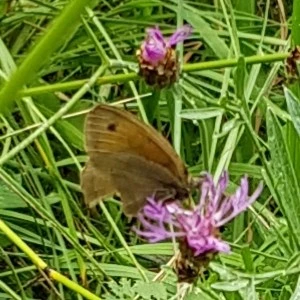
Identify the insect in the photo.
Maniola jurtina
